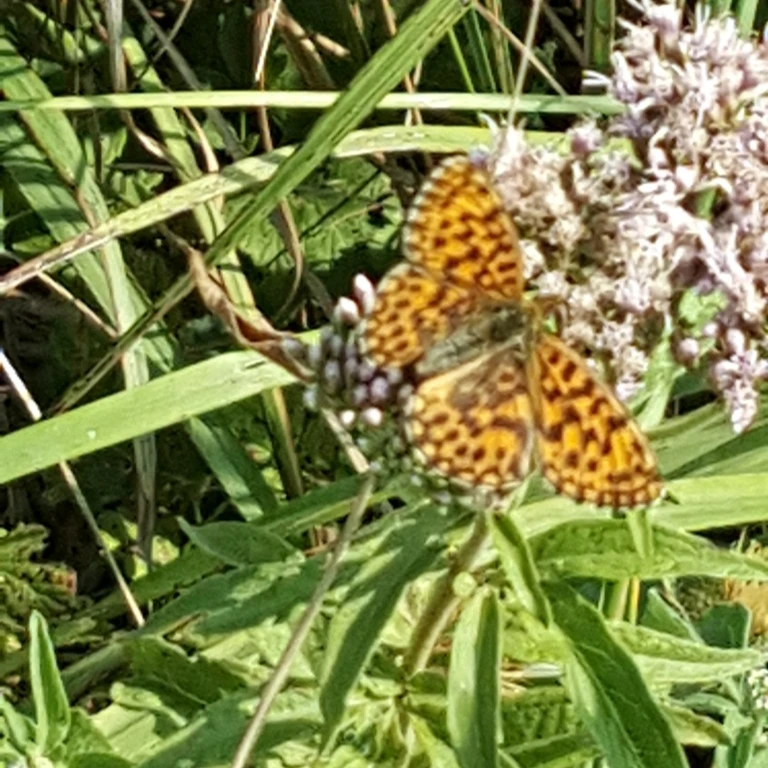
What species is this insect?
Boloria dia
